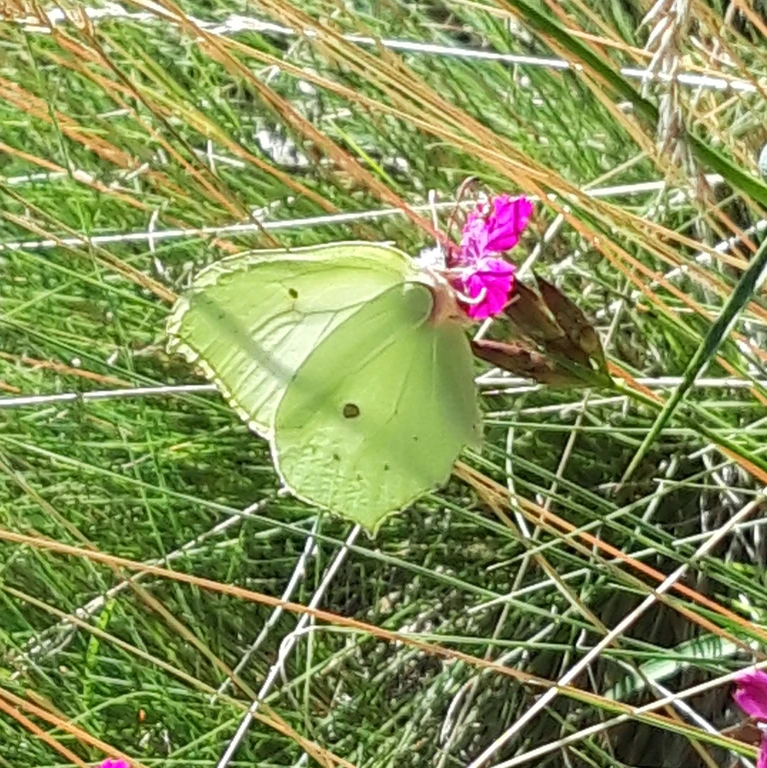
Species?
Gonepteryx rhamni
